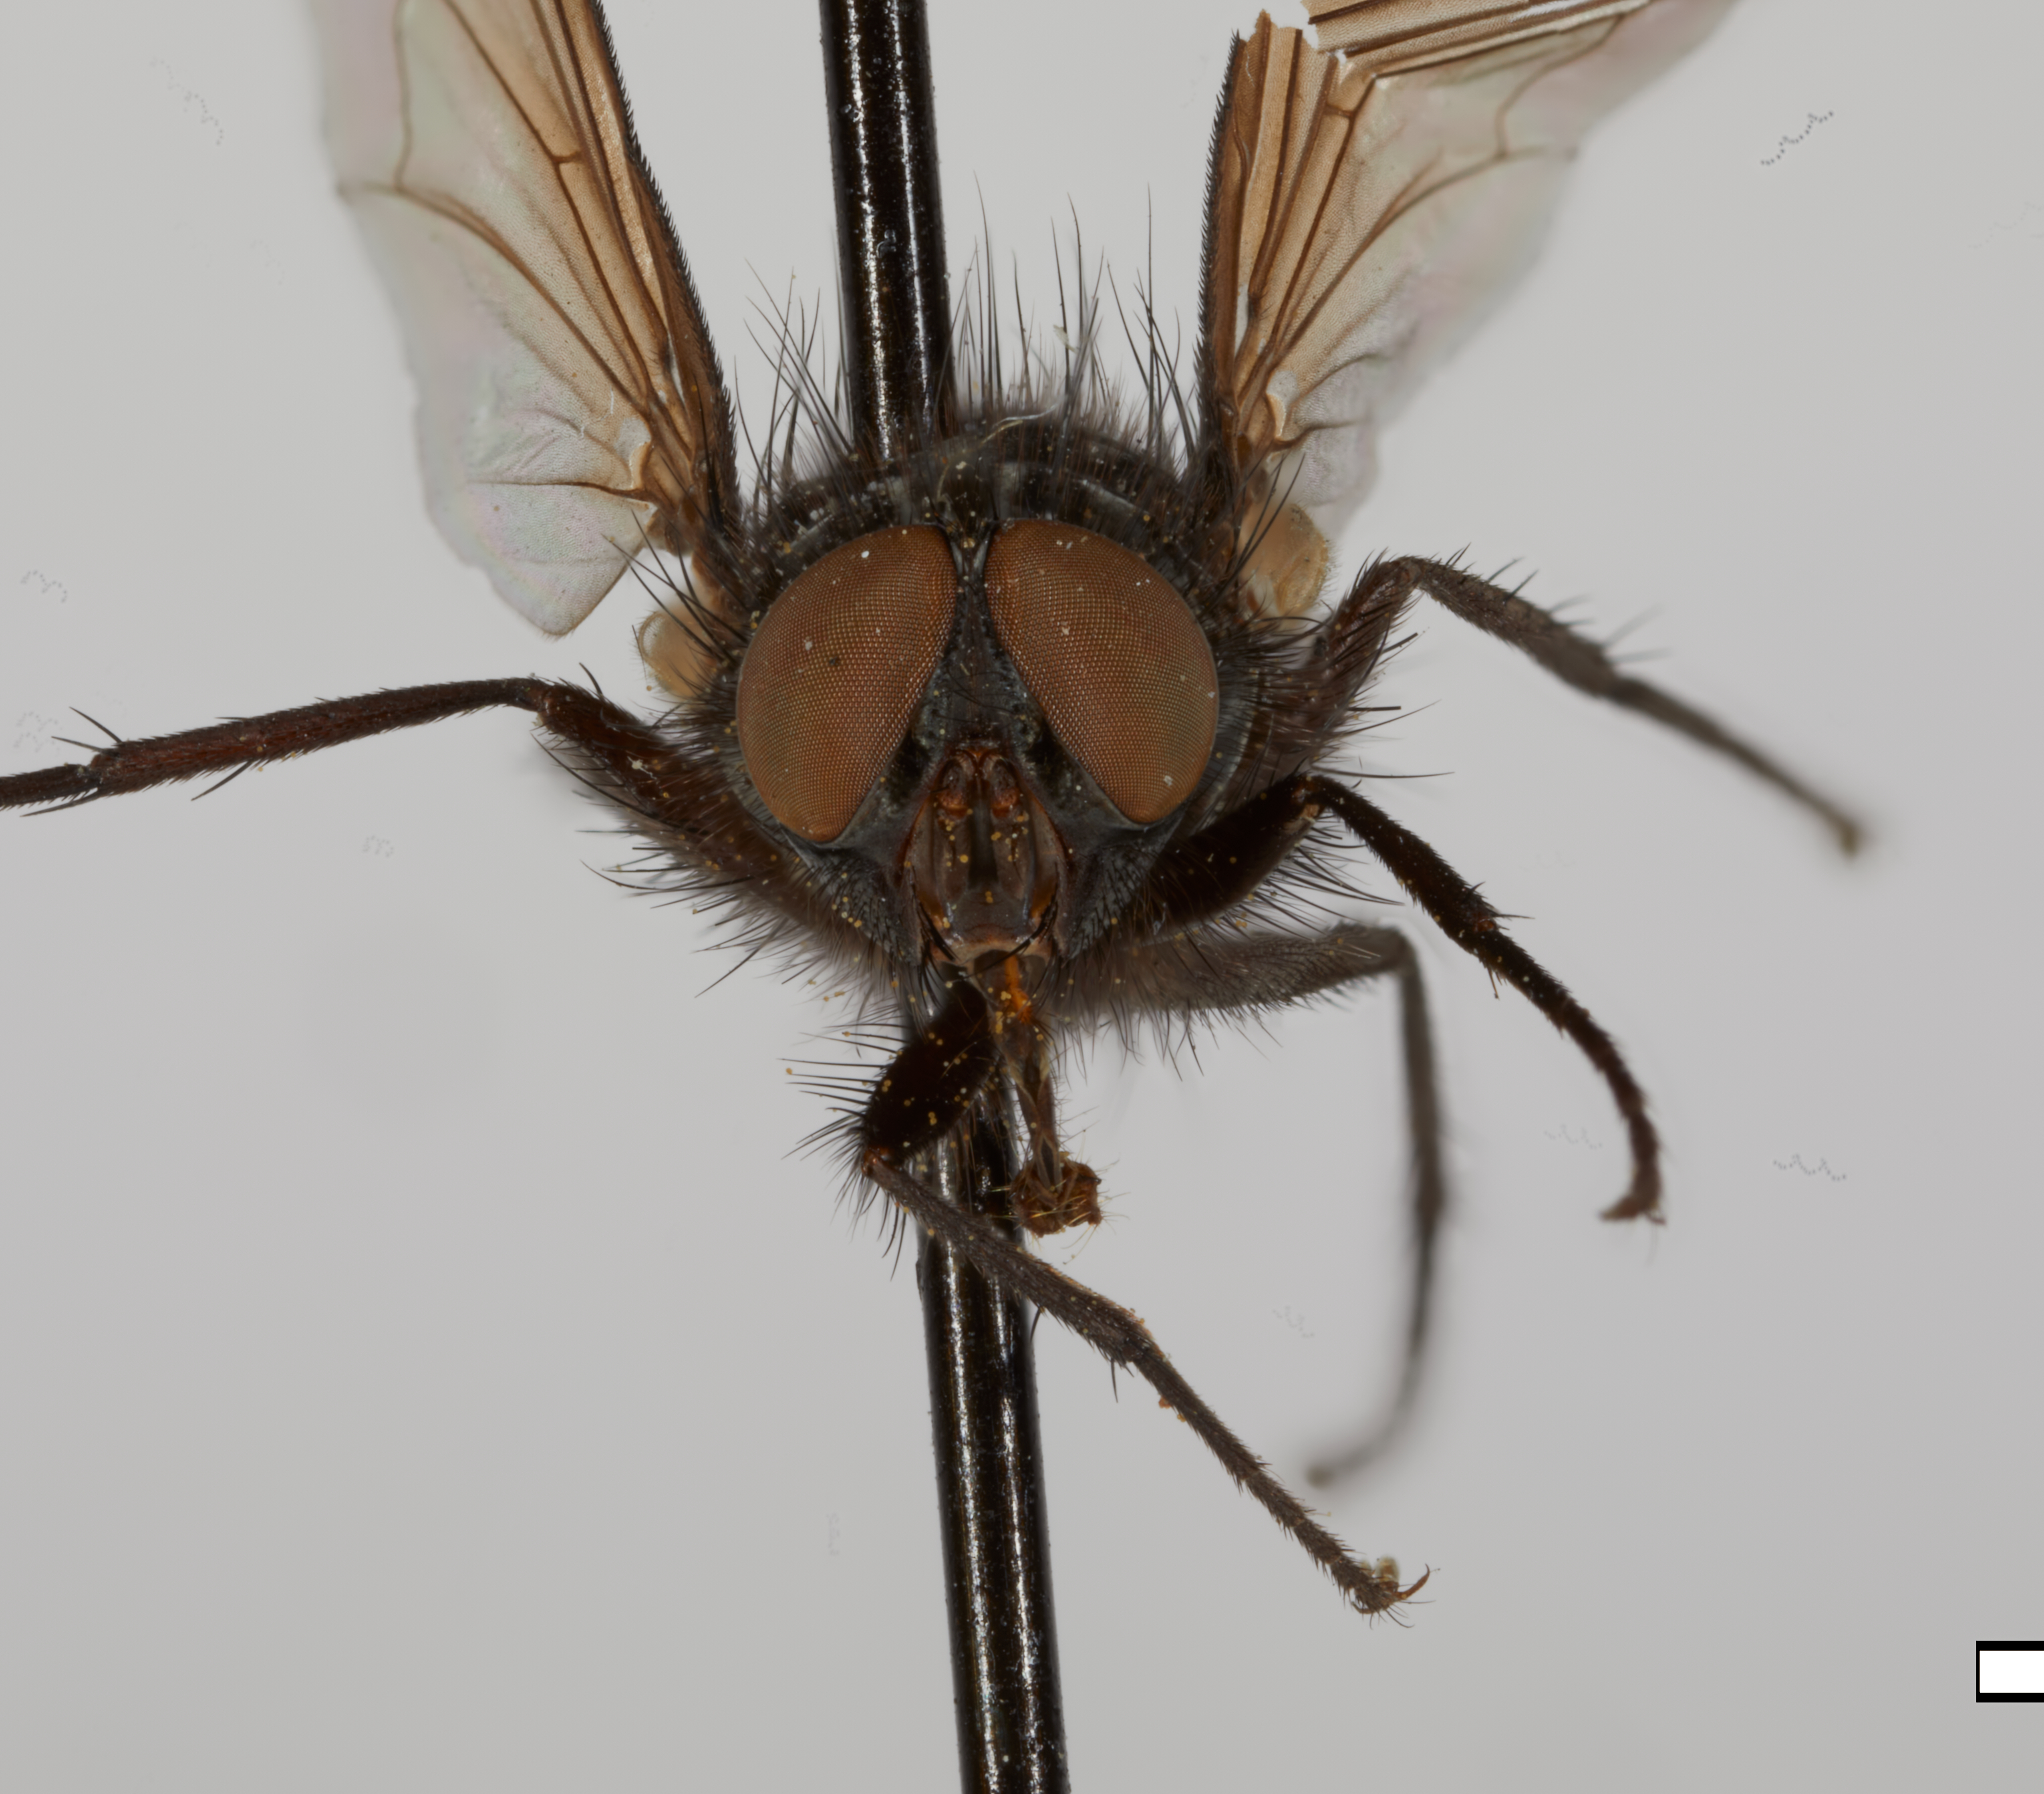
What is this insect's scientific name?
Onesia townsendi
